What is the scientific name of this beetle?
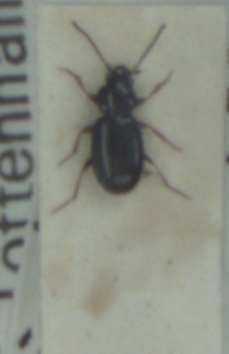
Bembidion obtusum
